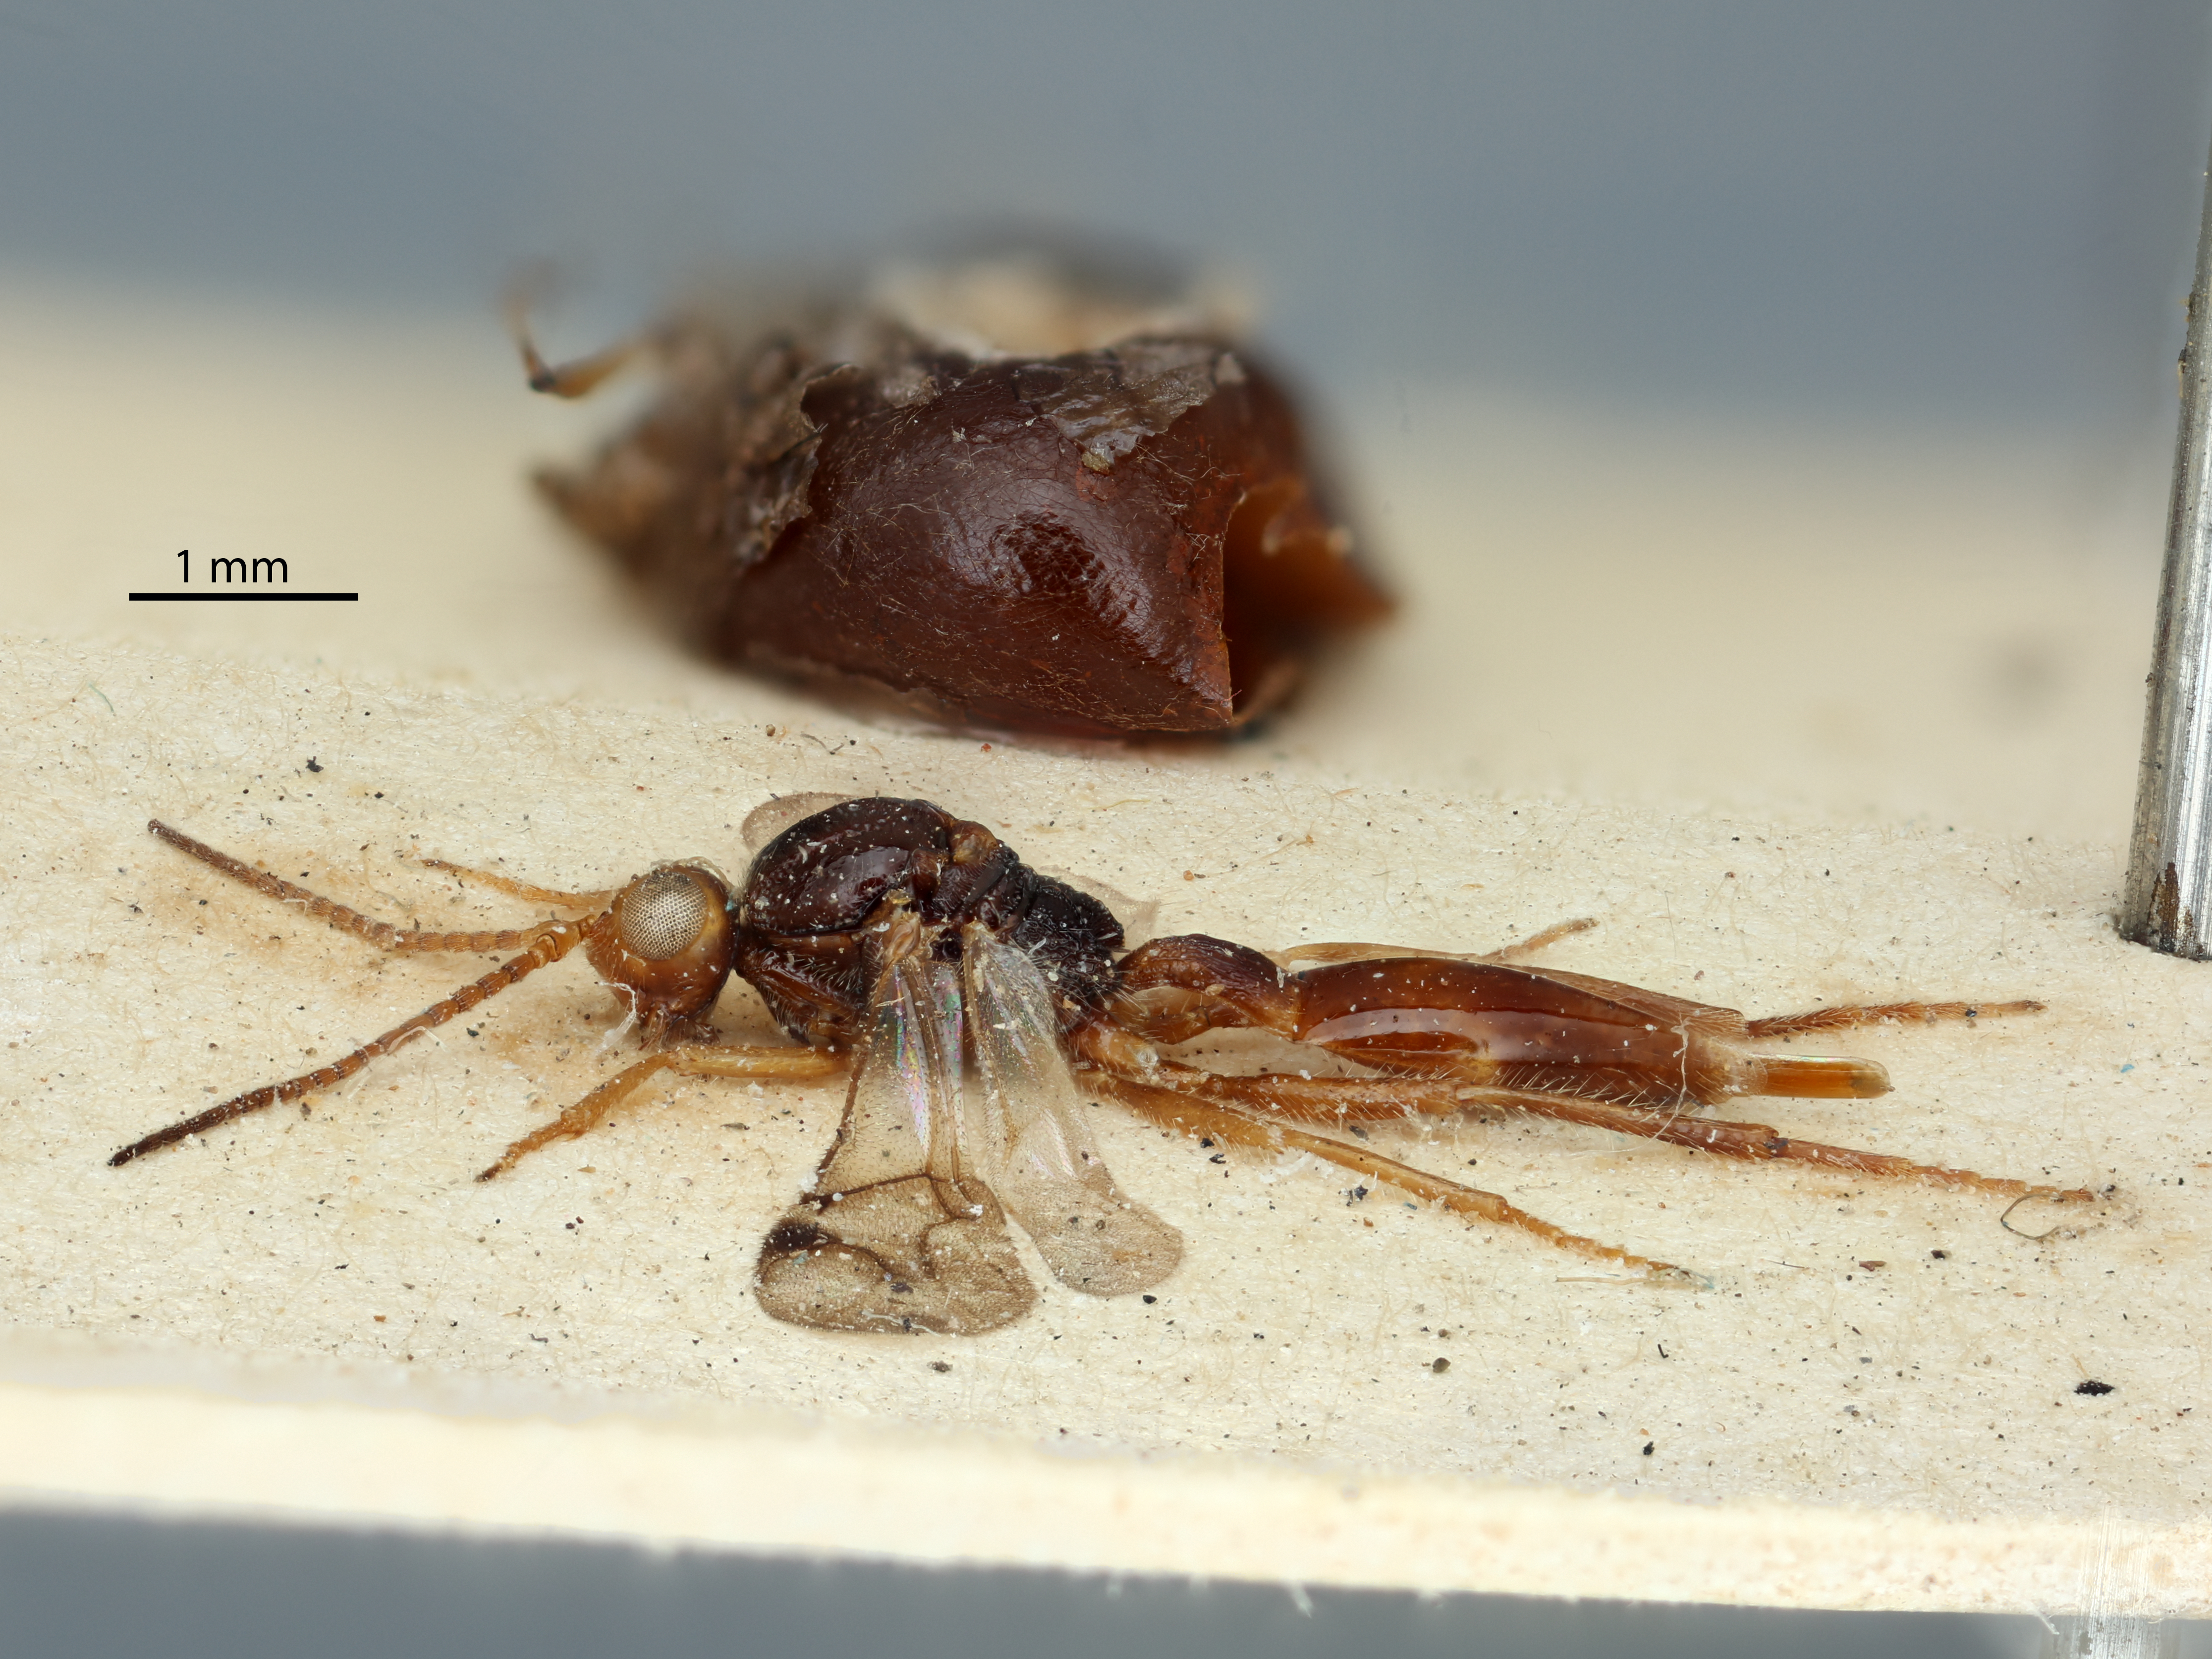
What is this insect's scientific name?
Aclitus nawaii
